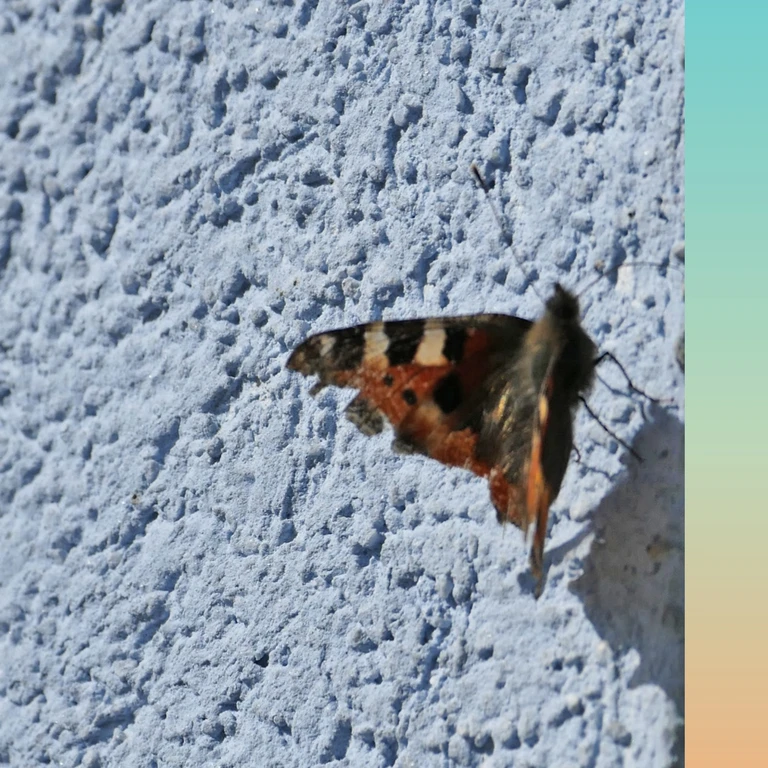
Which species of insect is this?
Aglais urticae
